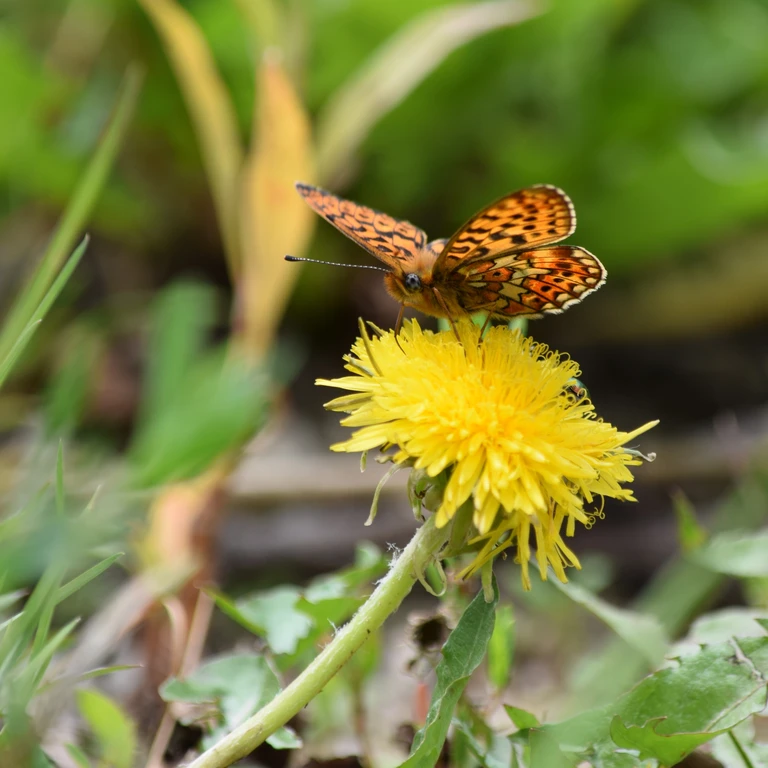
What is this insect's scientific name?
Boloria euphrosyne (also Clossiana euphrosyne)
